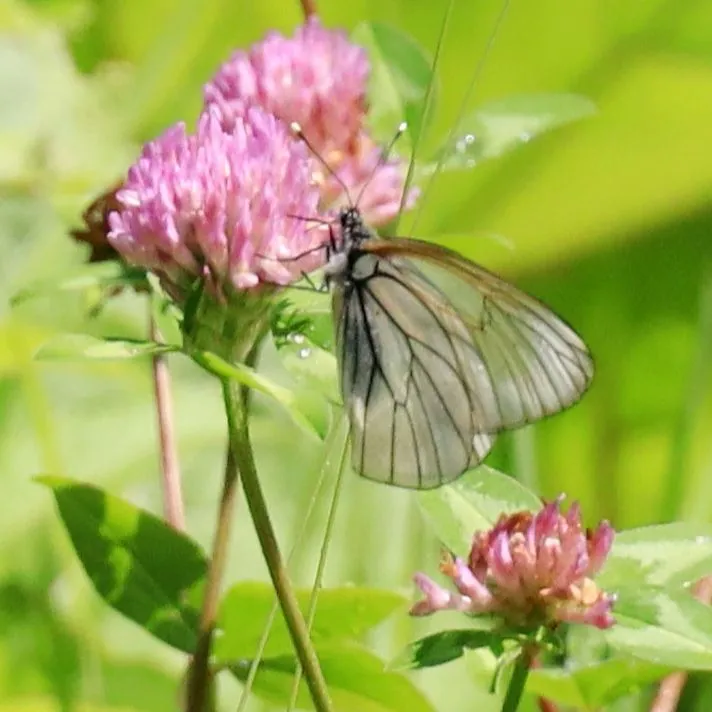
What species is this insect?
Aporia crataegi
